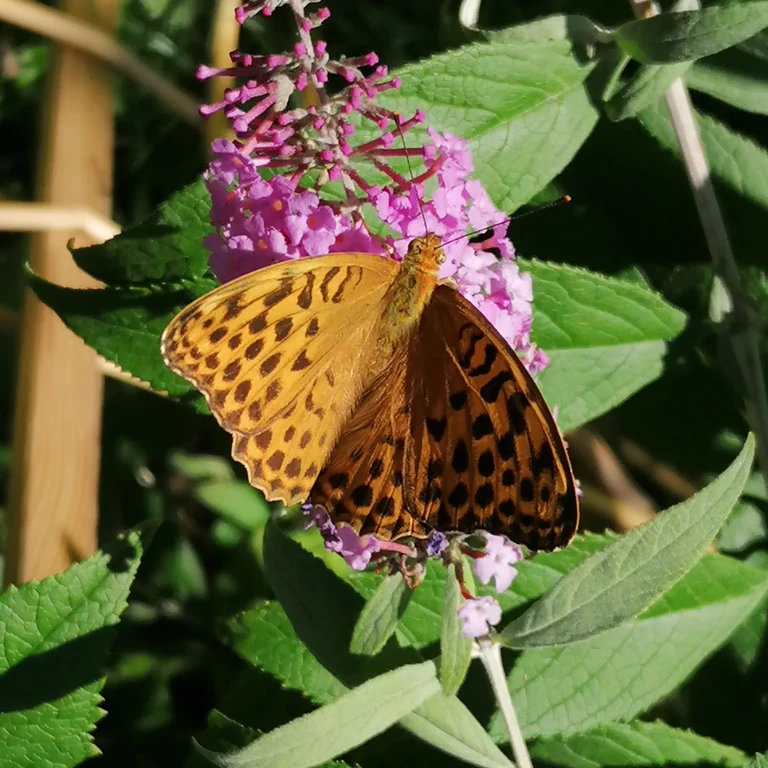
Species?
Argynnis paphia
